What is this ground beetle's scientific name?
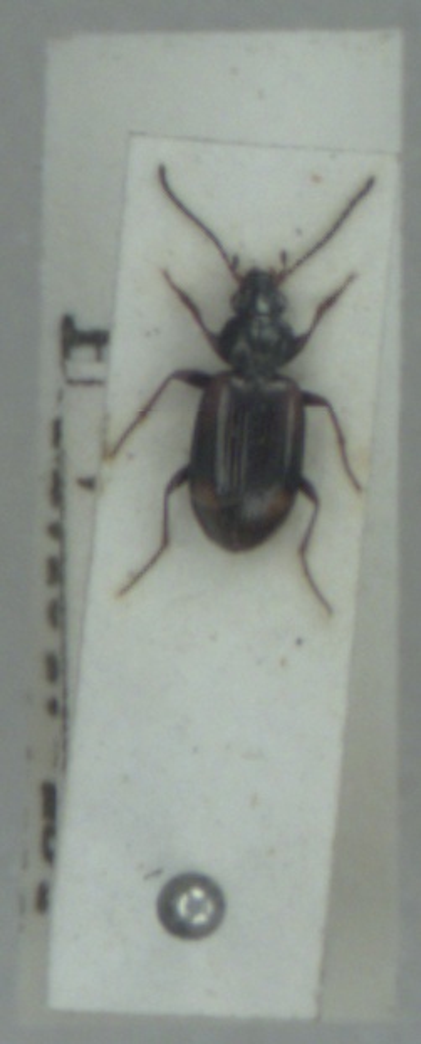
Bembidion saxatile
